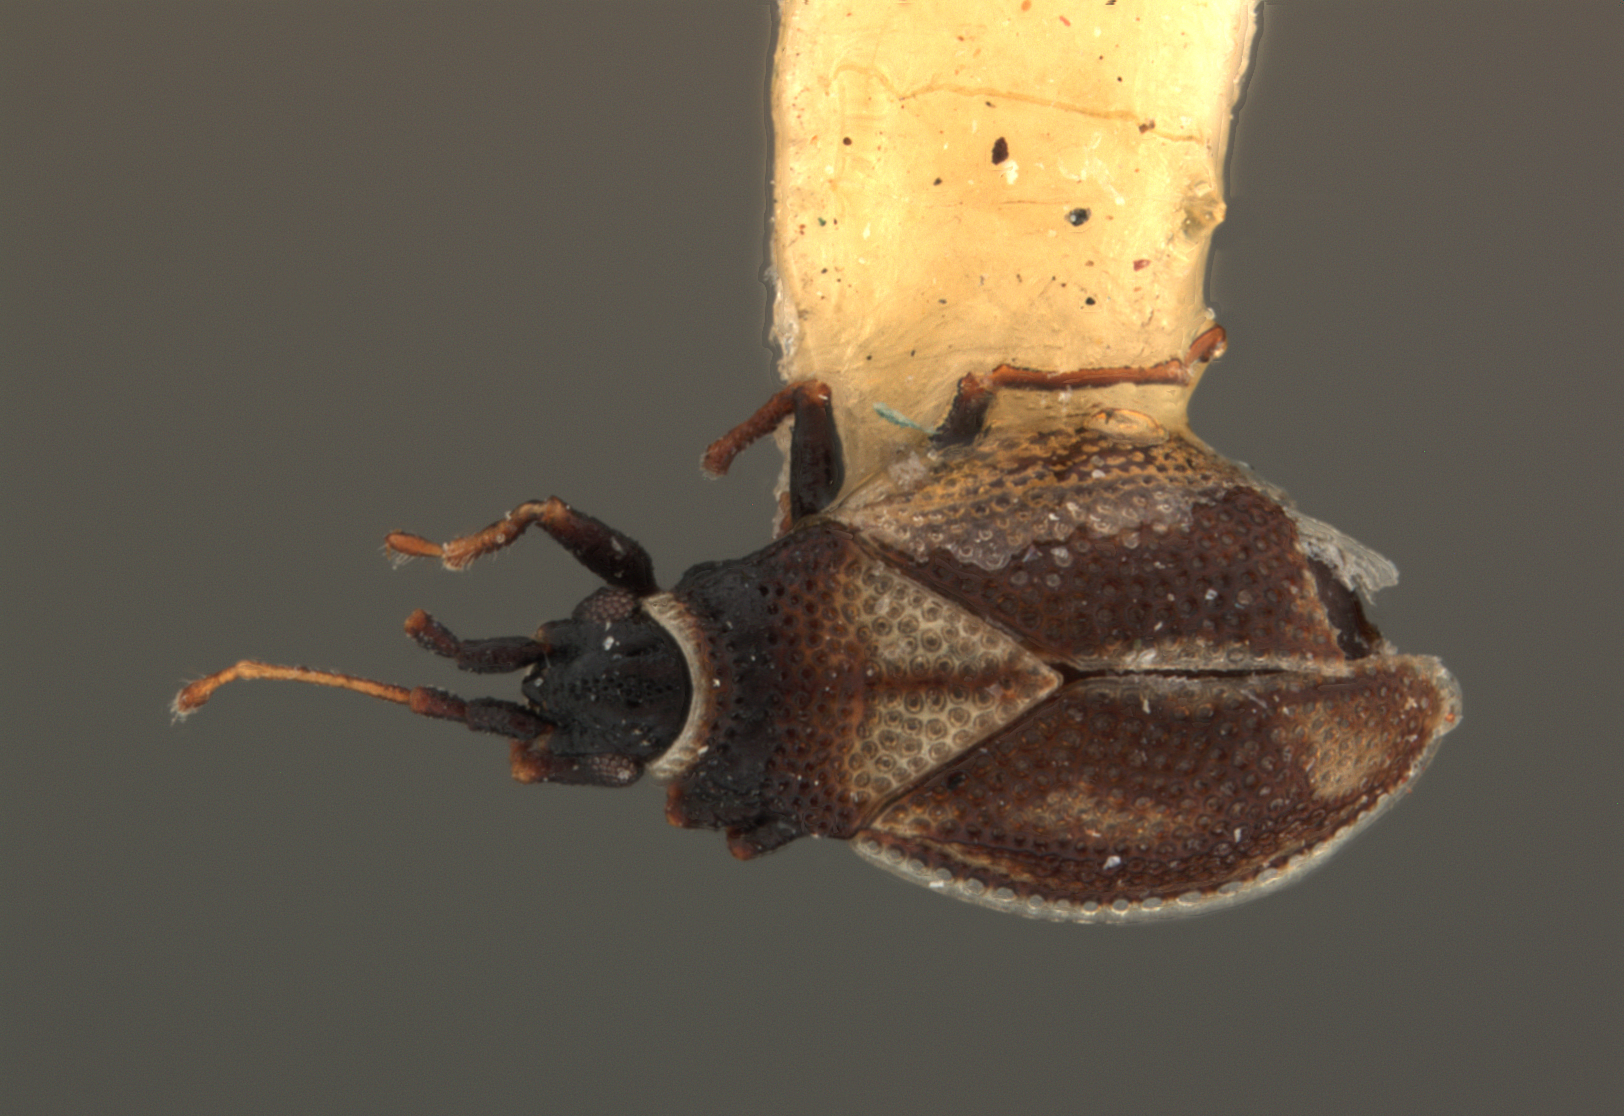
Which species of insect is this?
Sabestena africana
